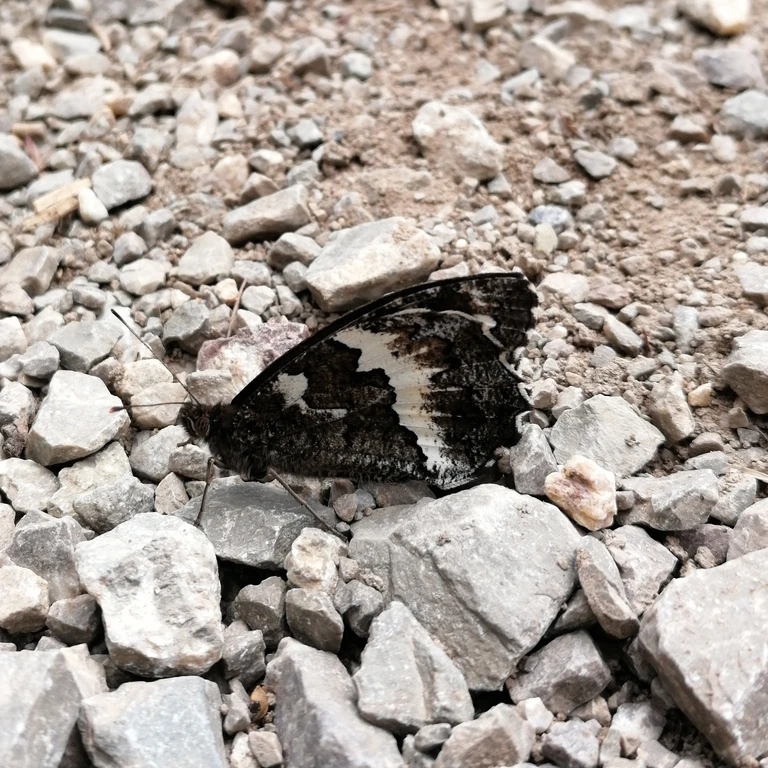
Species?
Brintesia circe
